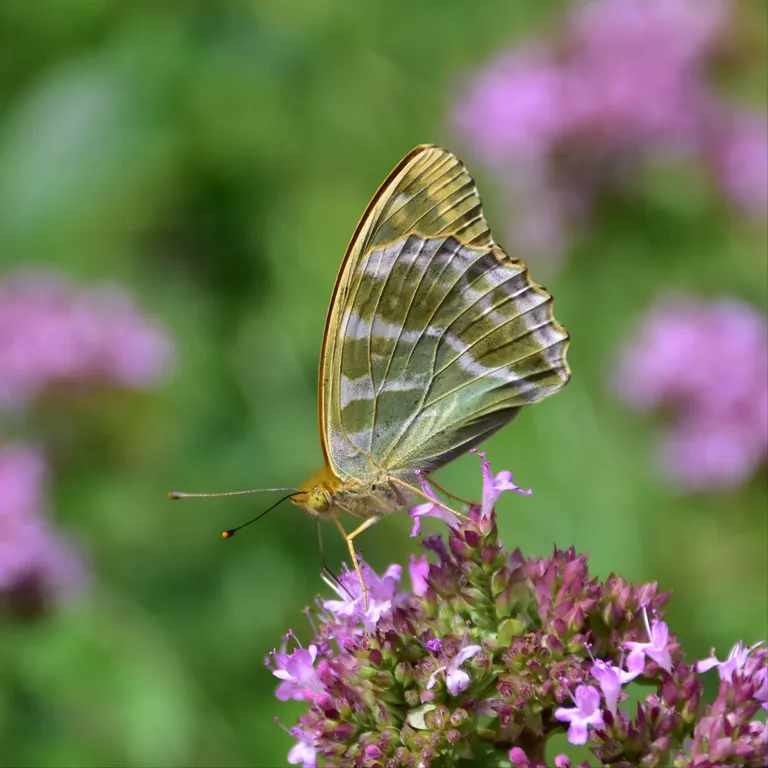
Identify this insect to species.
Argynnis paphia
